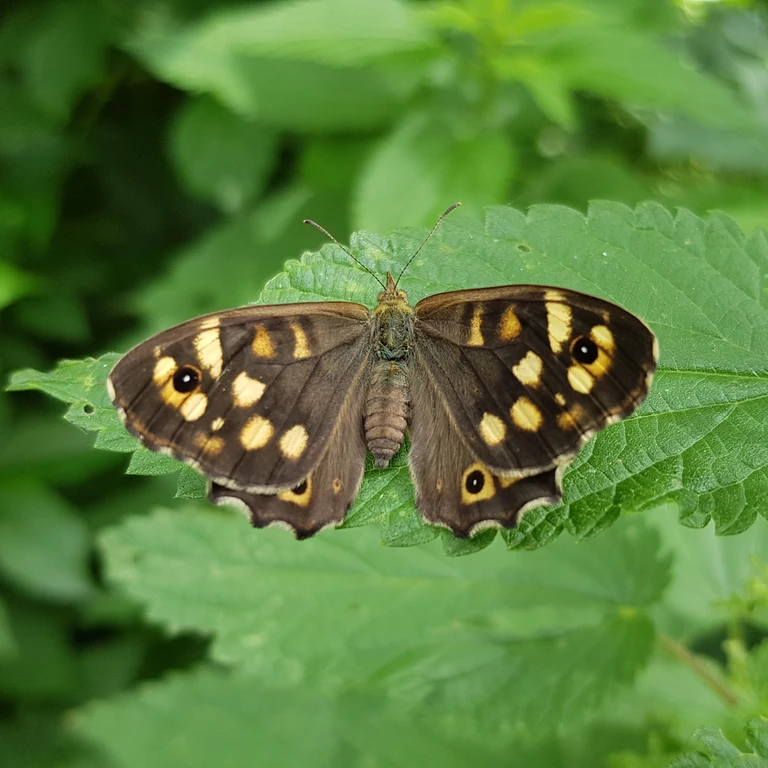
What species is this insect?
Pararge aegeria
